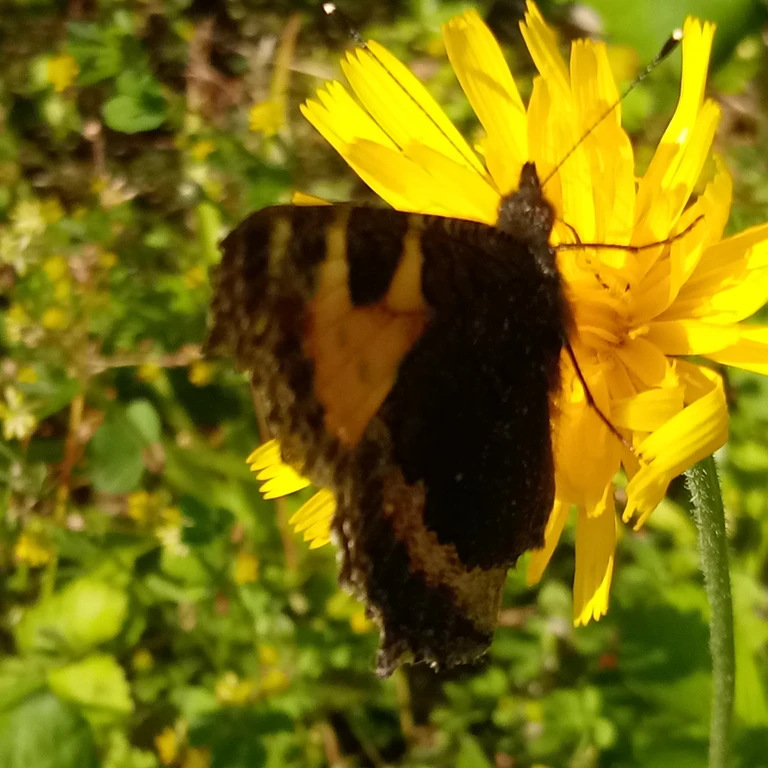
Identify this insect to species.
Aglais urticae
